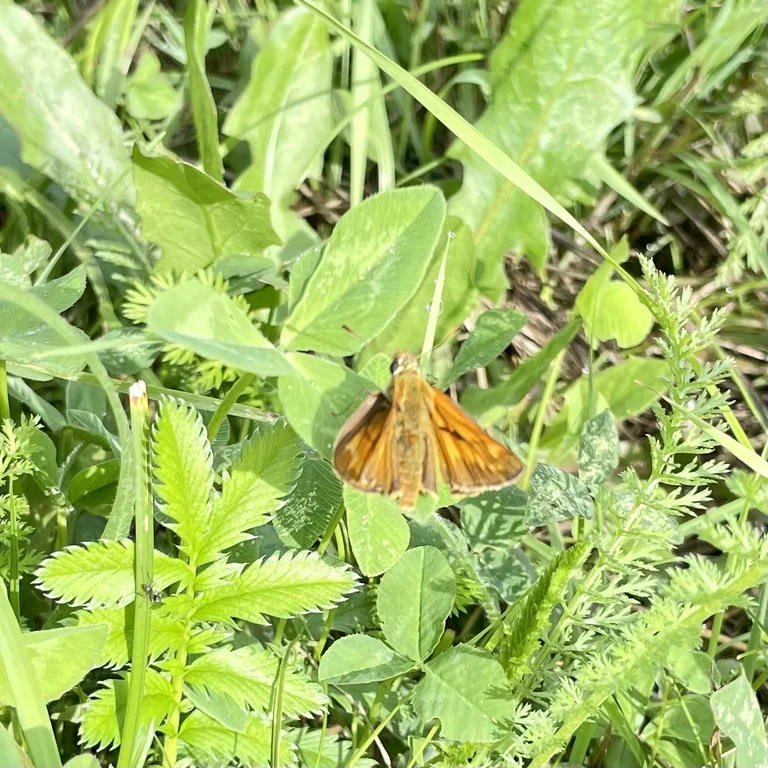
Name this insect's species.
Ochlodes sylvanus (also Ochlodes venata)
